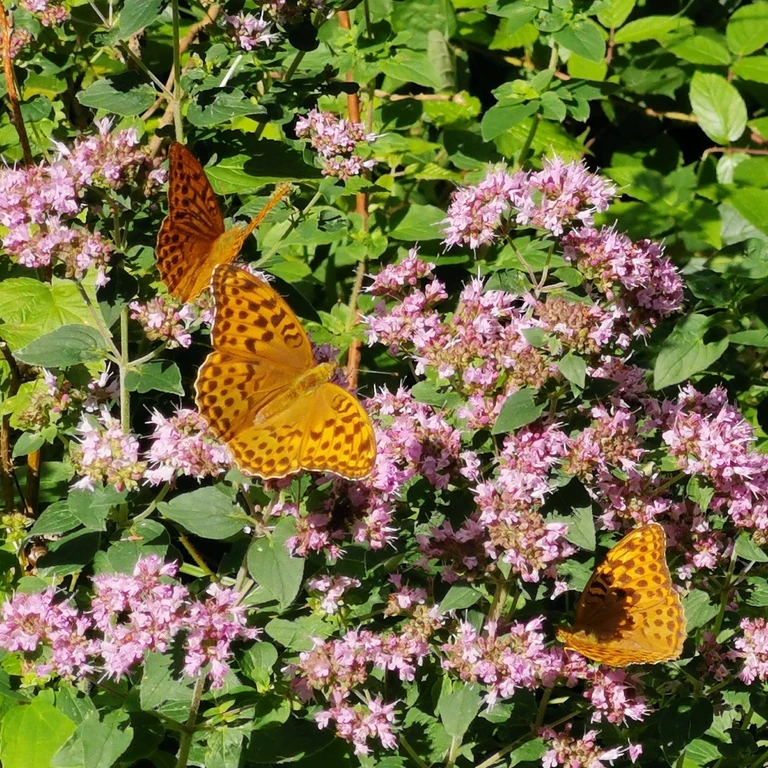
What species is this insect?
Argynnis paphia
